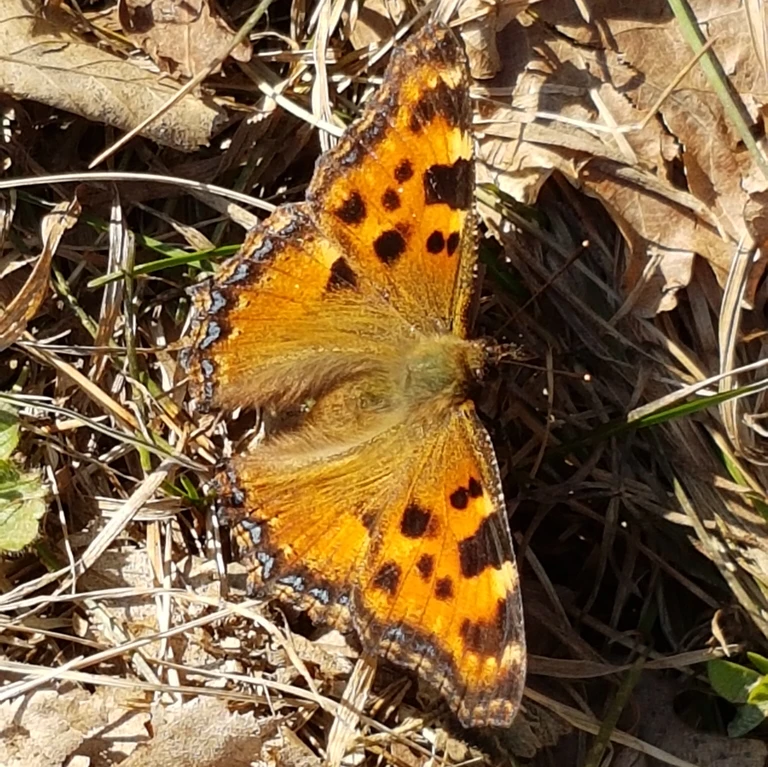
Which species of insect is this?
Nymphalis polychloros
